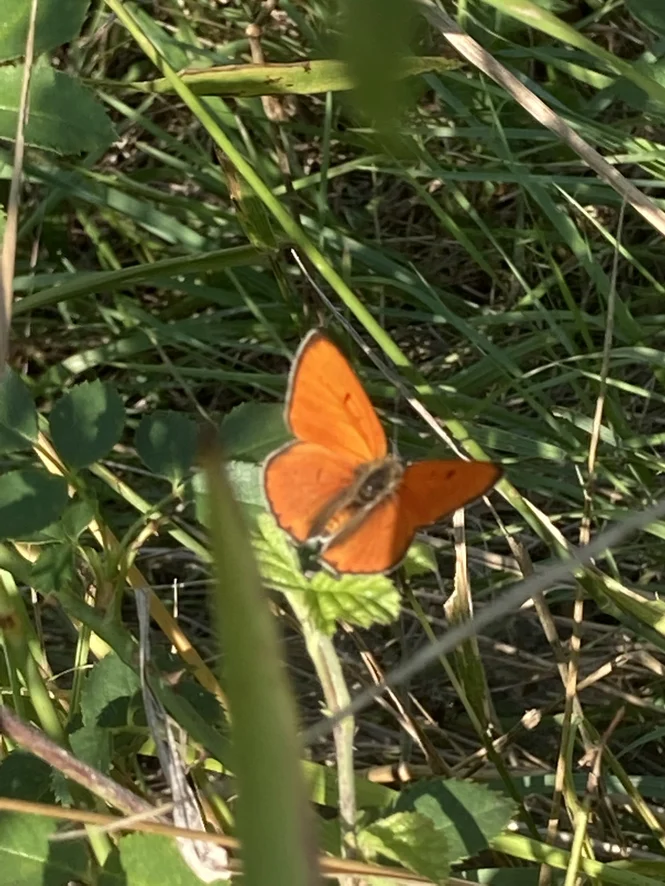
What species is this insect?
Lycaena dispar
